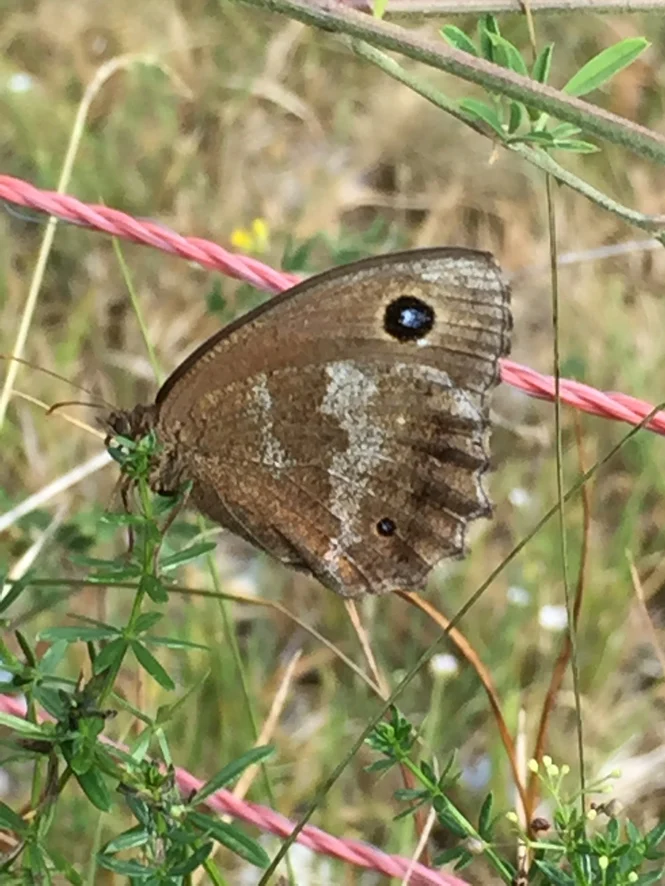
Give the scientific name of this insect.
Minois dryas
